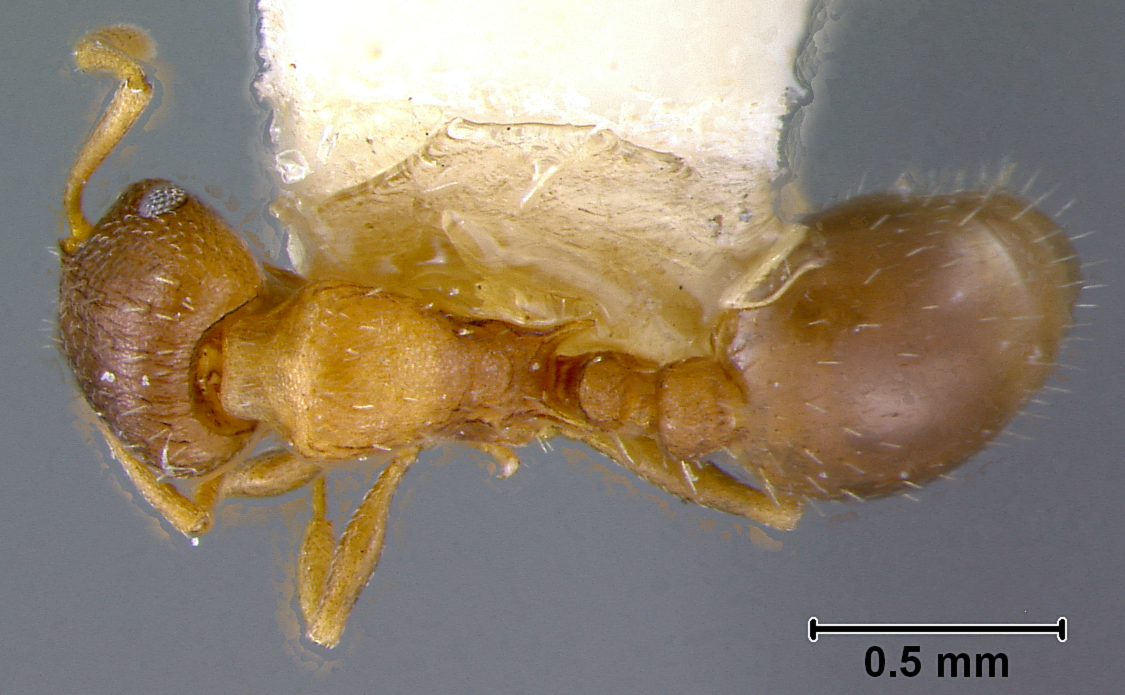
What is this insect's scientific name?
Leptothorax rugatulus
